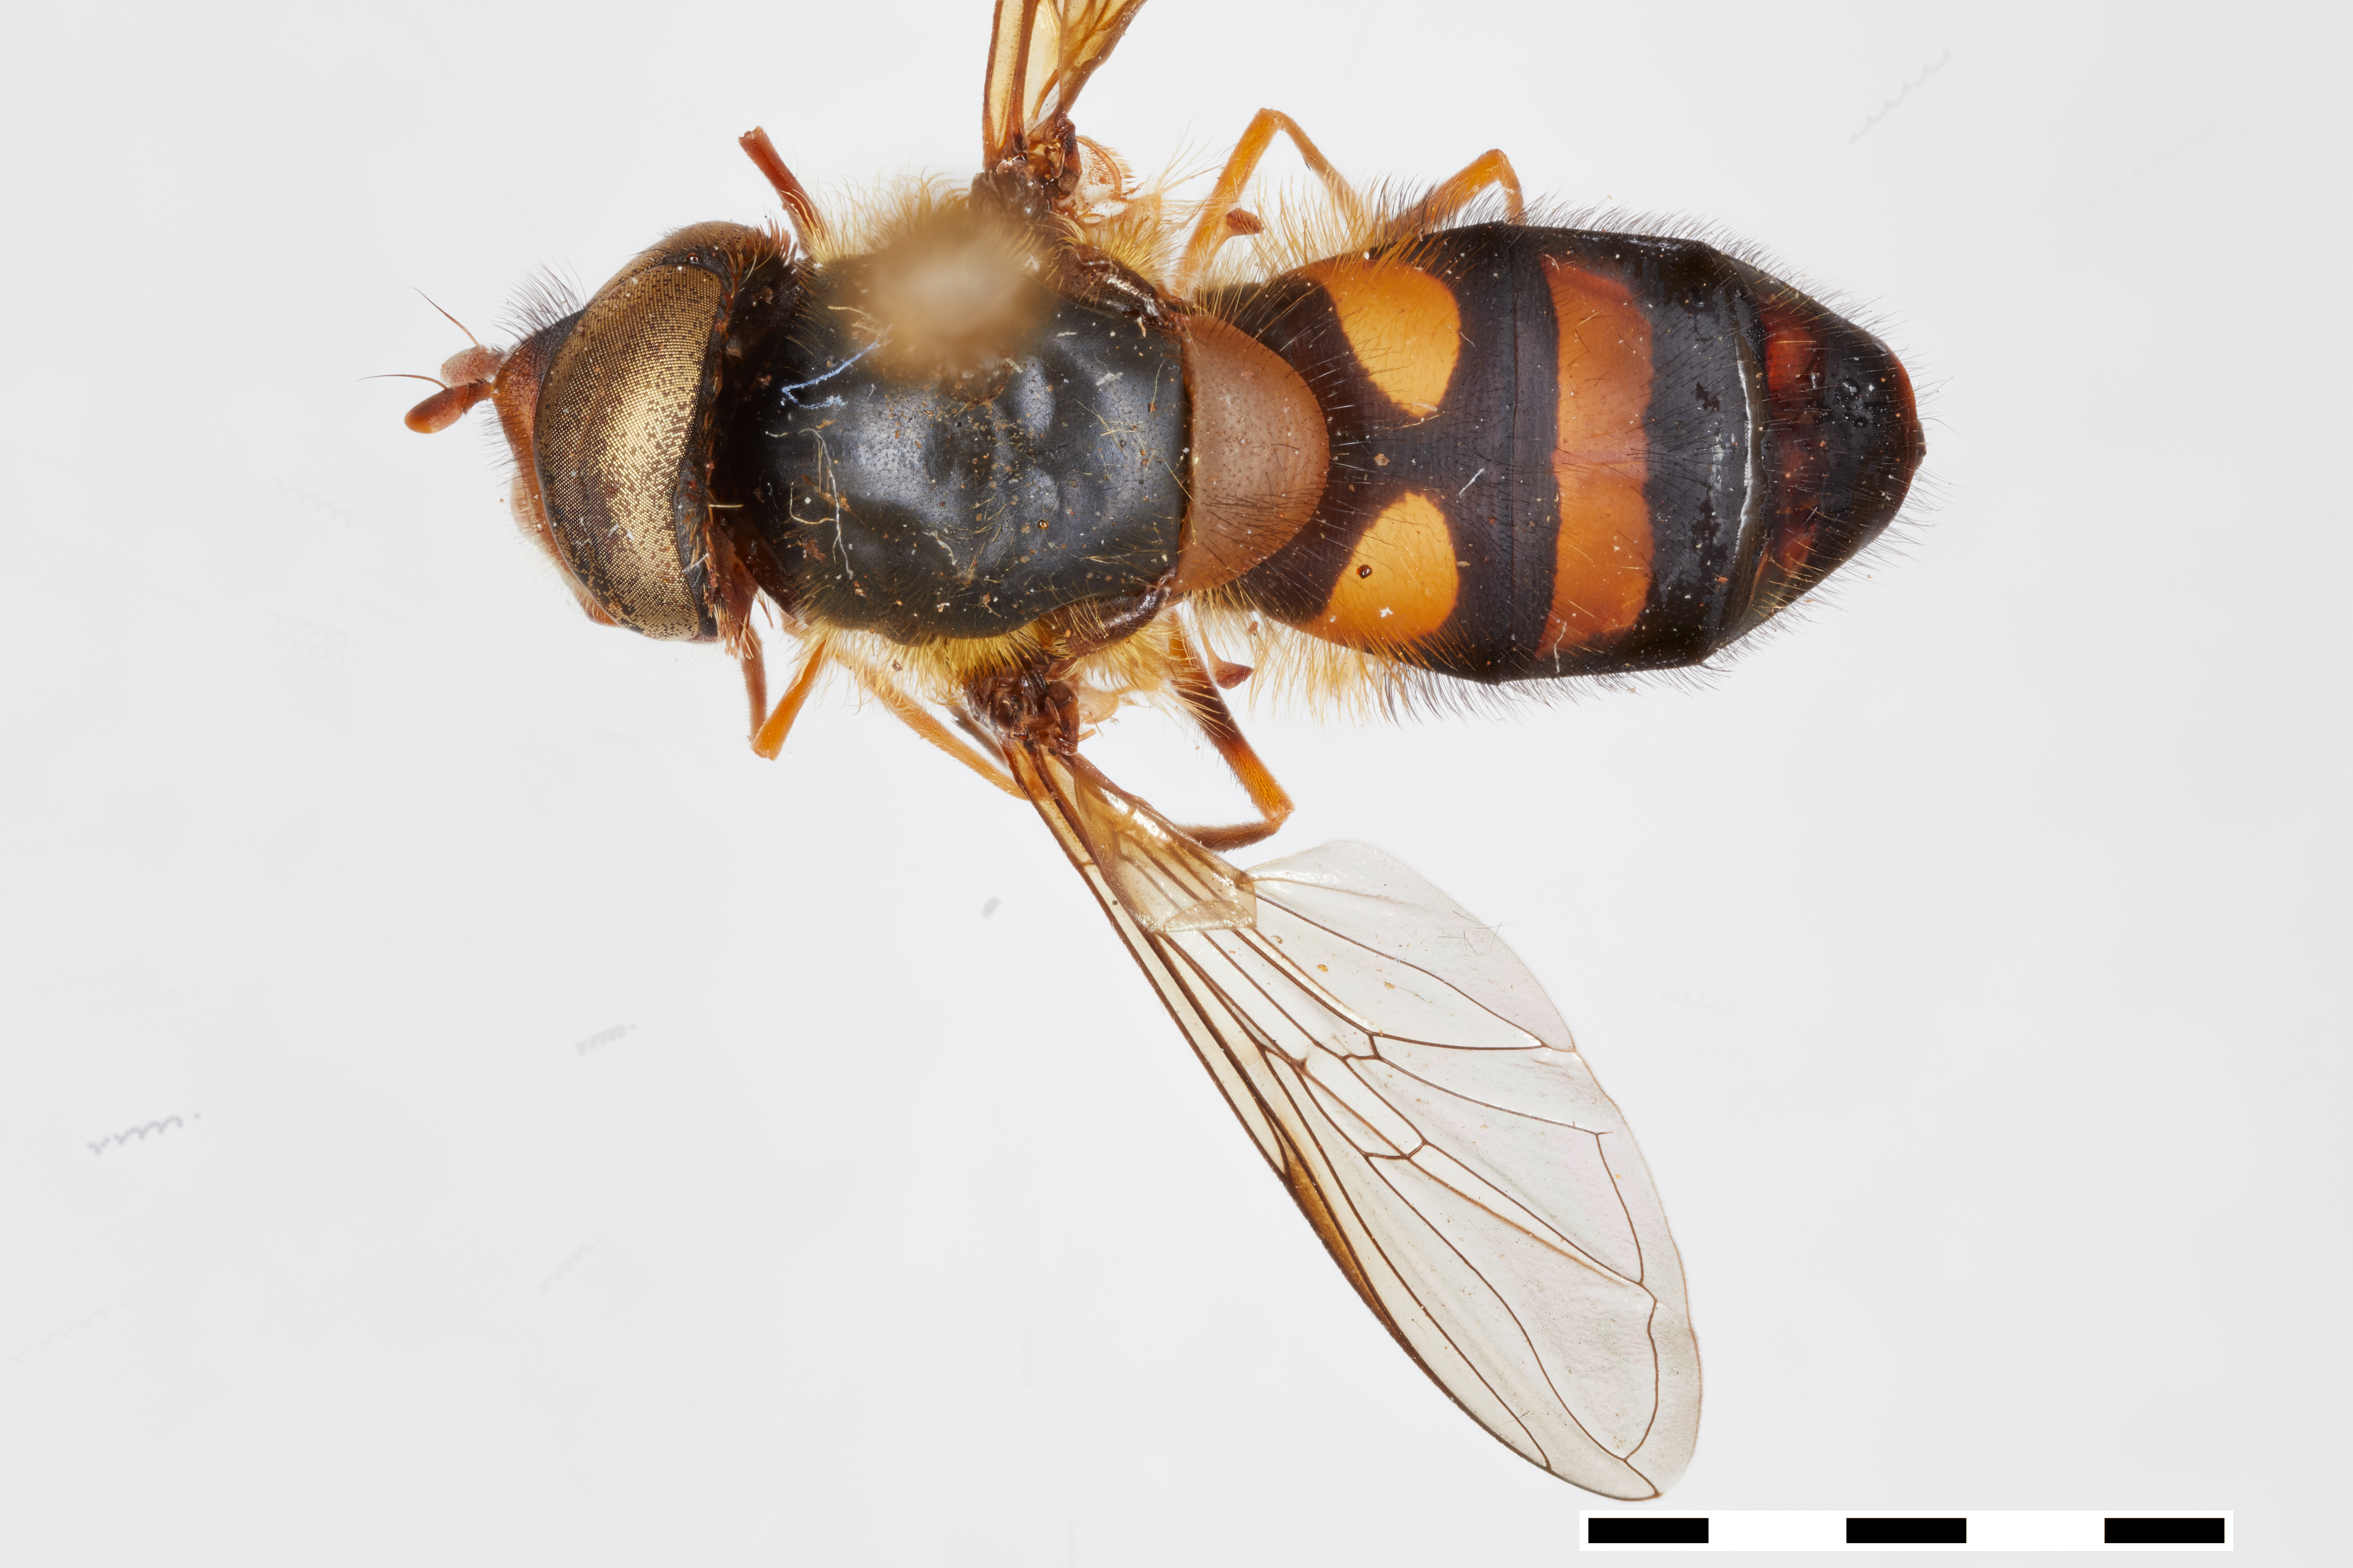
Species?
Syrphus dalhousiae
